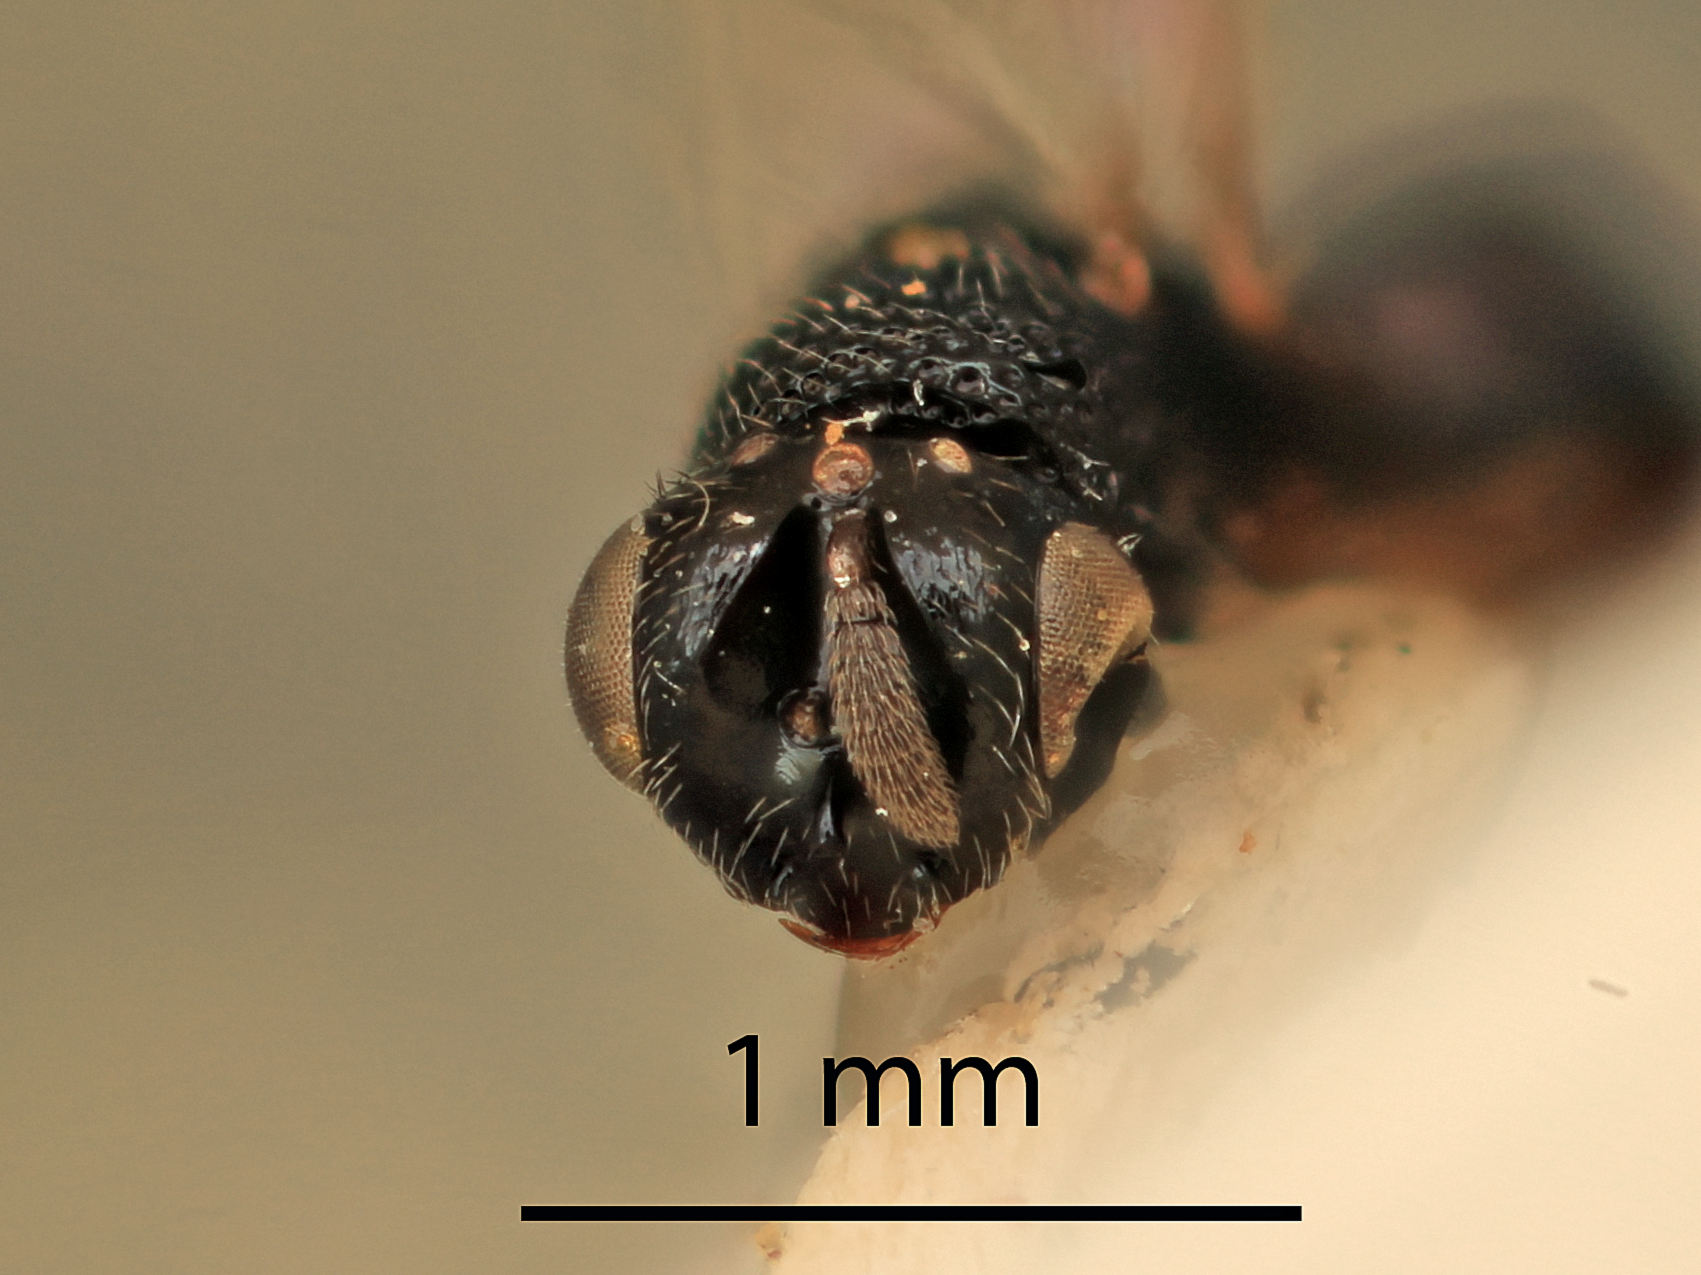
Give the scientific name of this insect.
Monacon angustum
